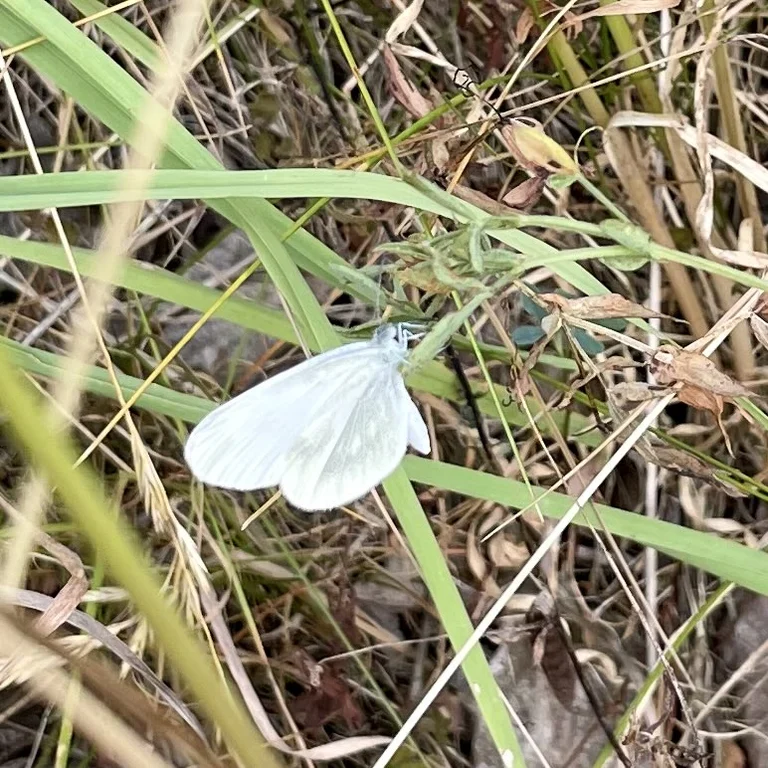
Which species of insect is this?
Leptidea sinapis/juvernica
